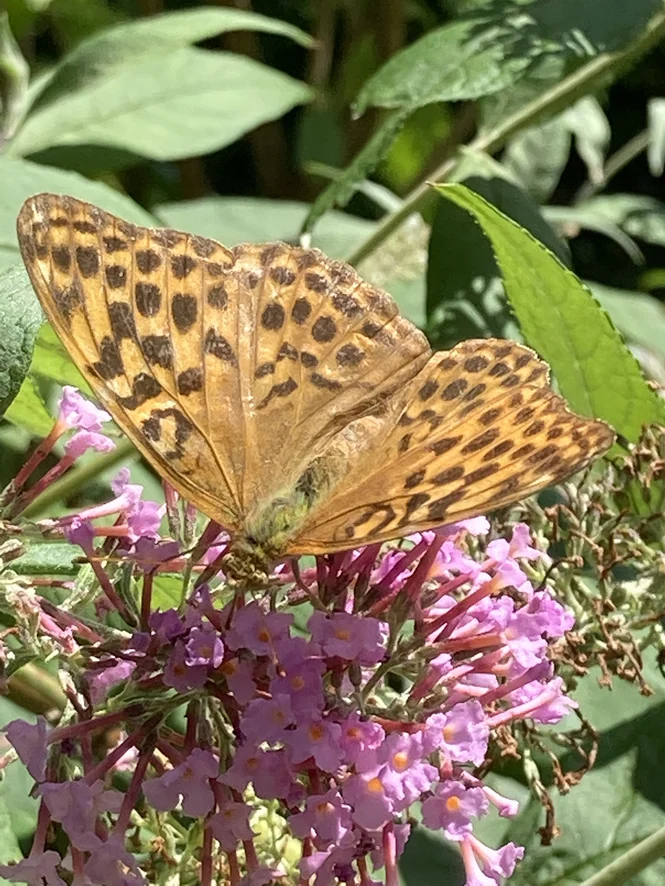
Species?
Argynnis paphia
